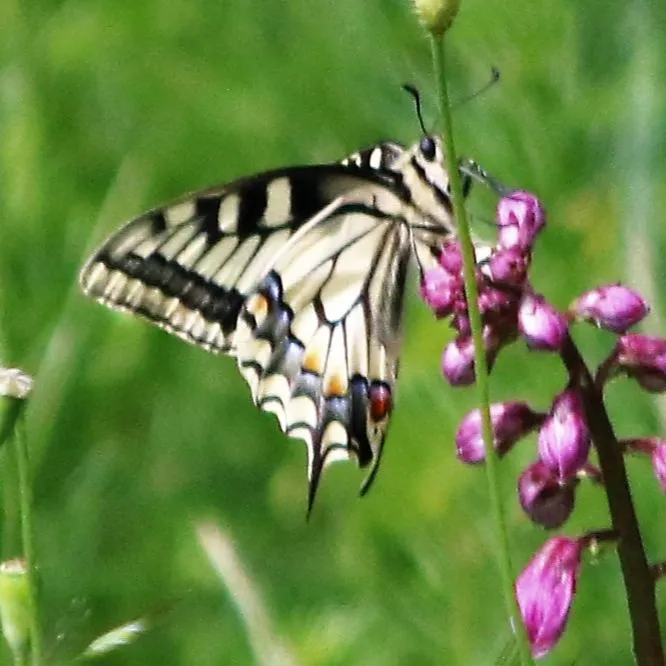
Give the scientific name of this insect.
Papilio machaon
